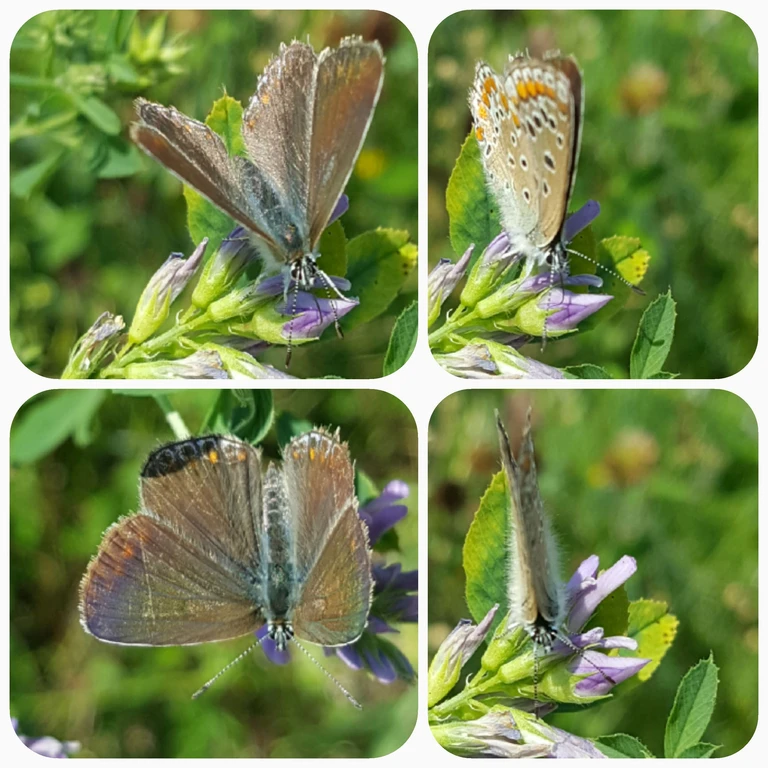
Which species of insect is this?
Polyommatus icarus
